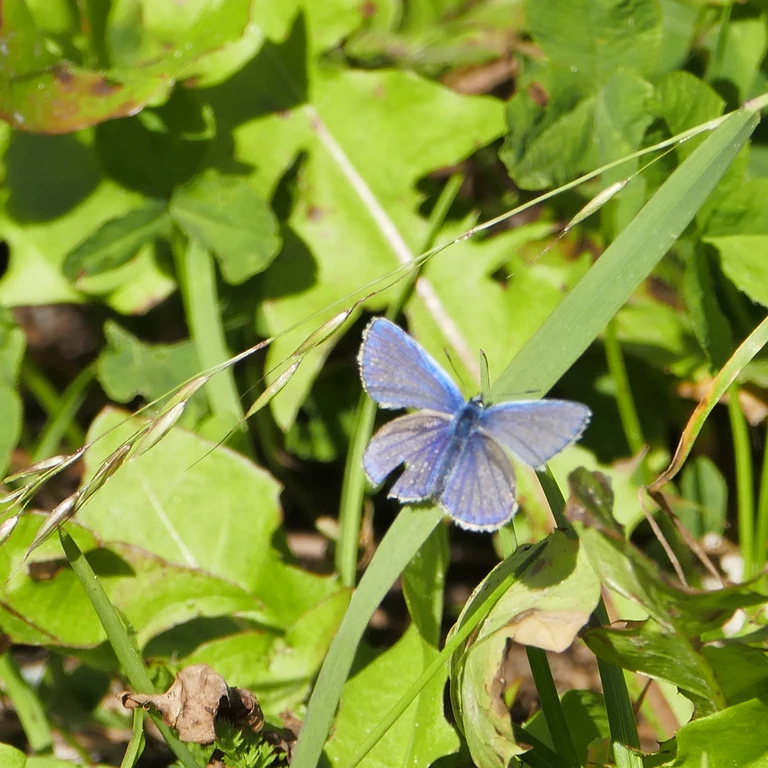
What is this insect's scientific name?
Polyommatus icarus
